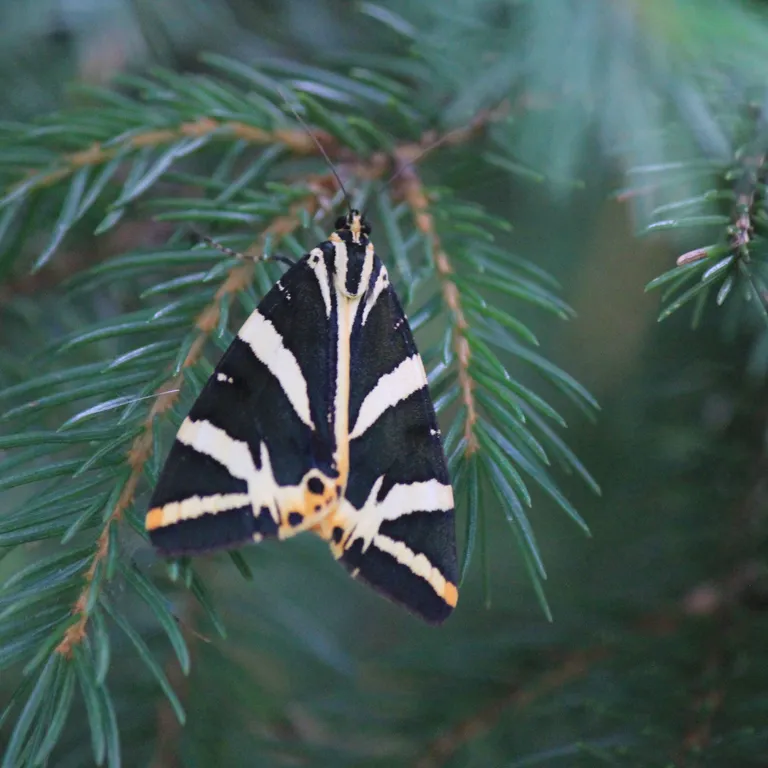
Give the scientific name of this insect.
Euplagia quadripunctaria
